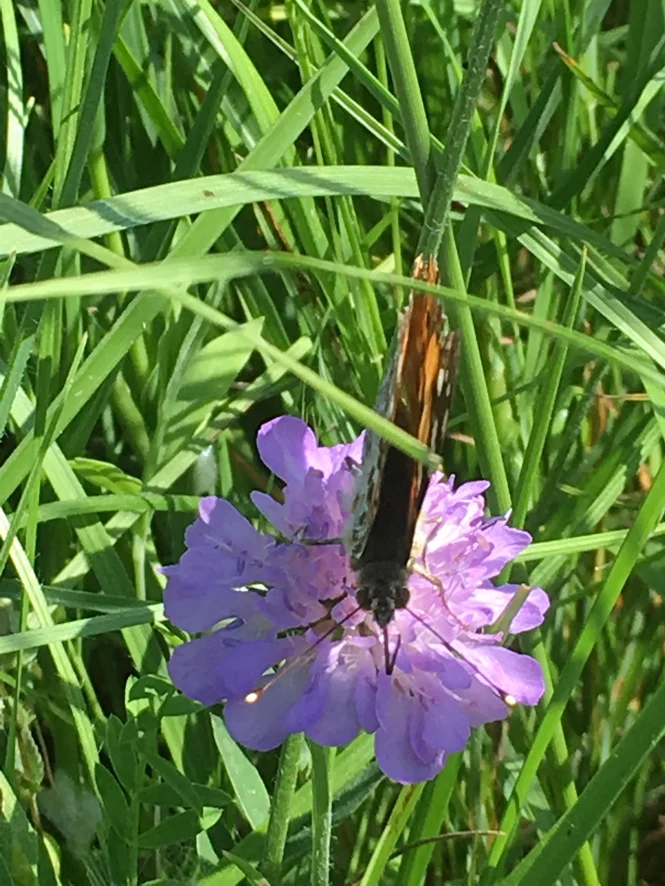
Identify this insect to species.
Vanessa cardui
